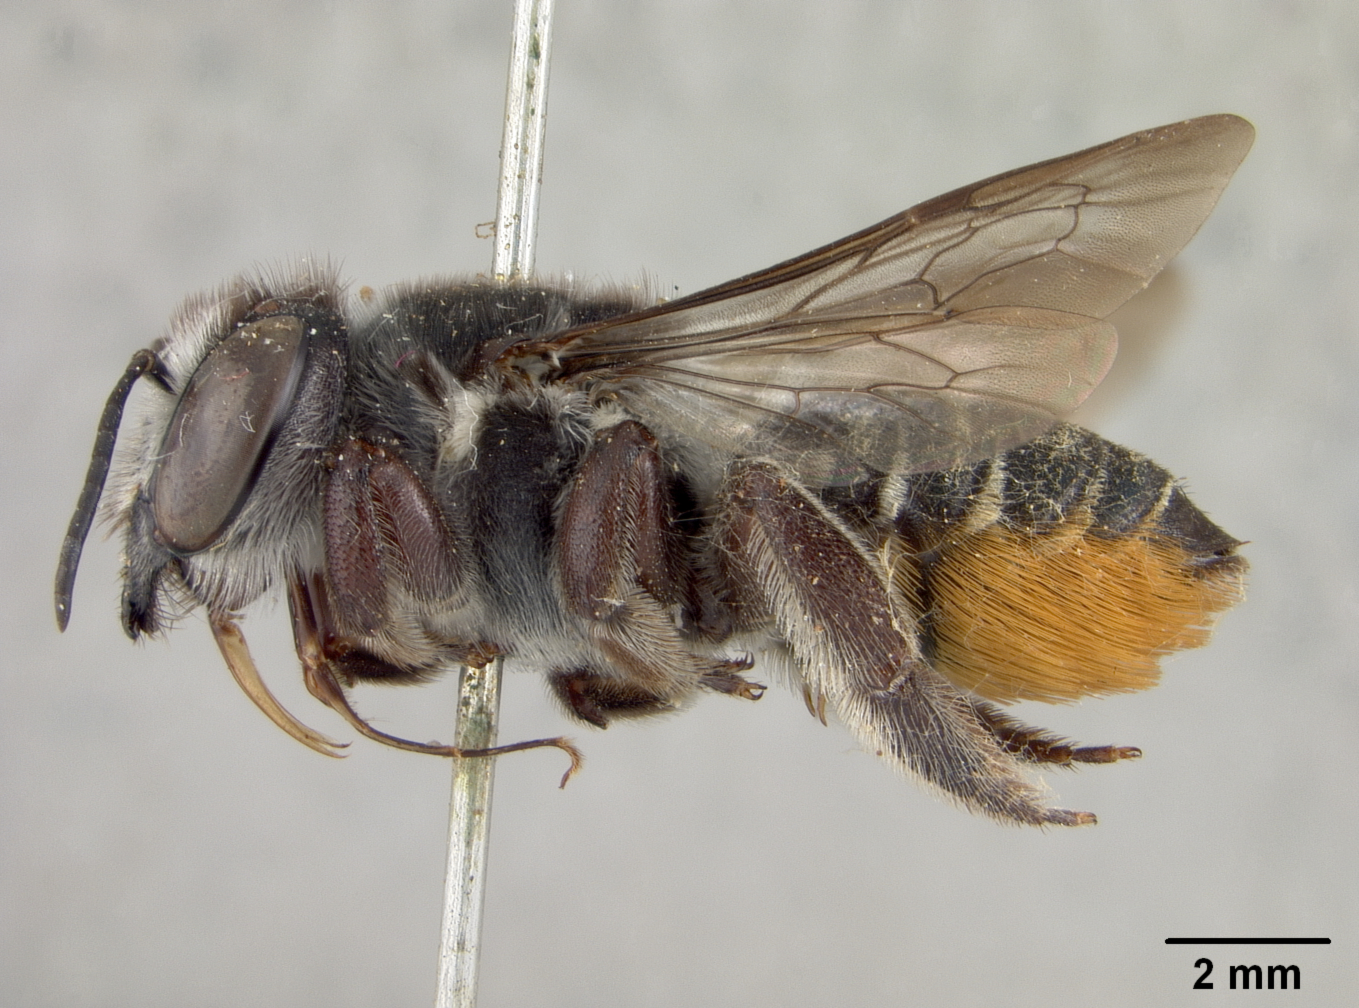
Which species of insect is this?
Megachile rowlandi
